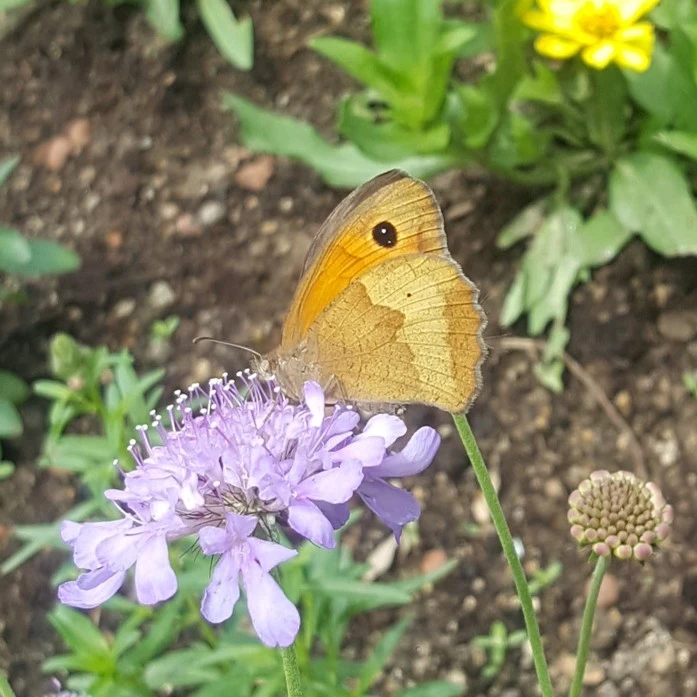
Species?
Maniola jurtina
